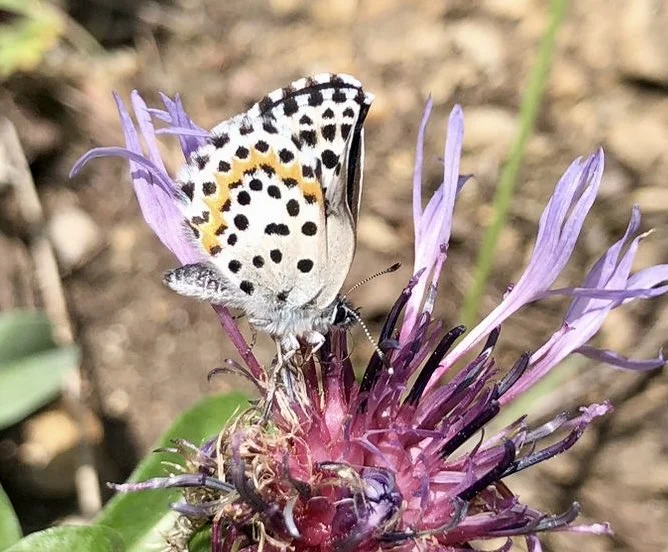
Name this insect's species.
Scolitantides orion
